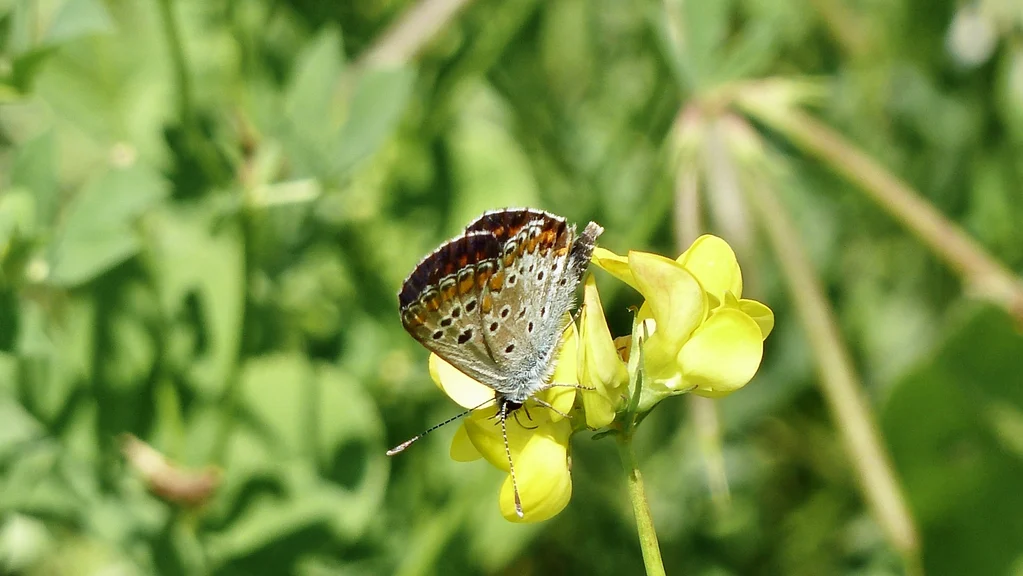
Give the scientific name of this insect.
Aricia agestis/artaxerxes
